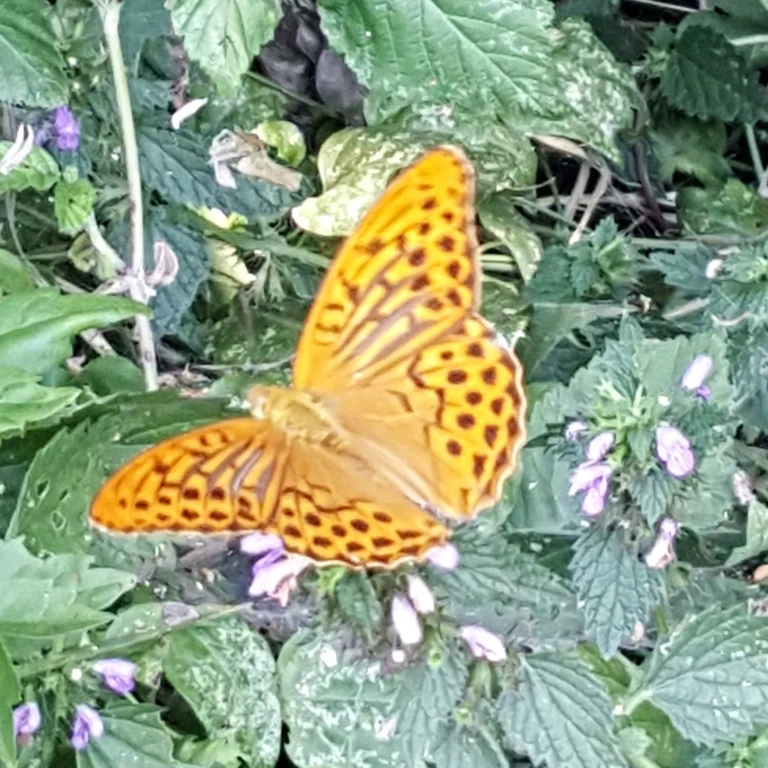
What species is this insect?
Argynnis paphia
